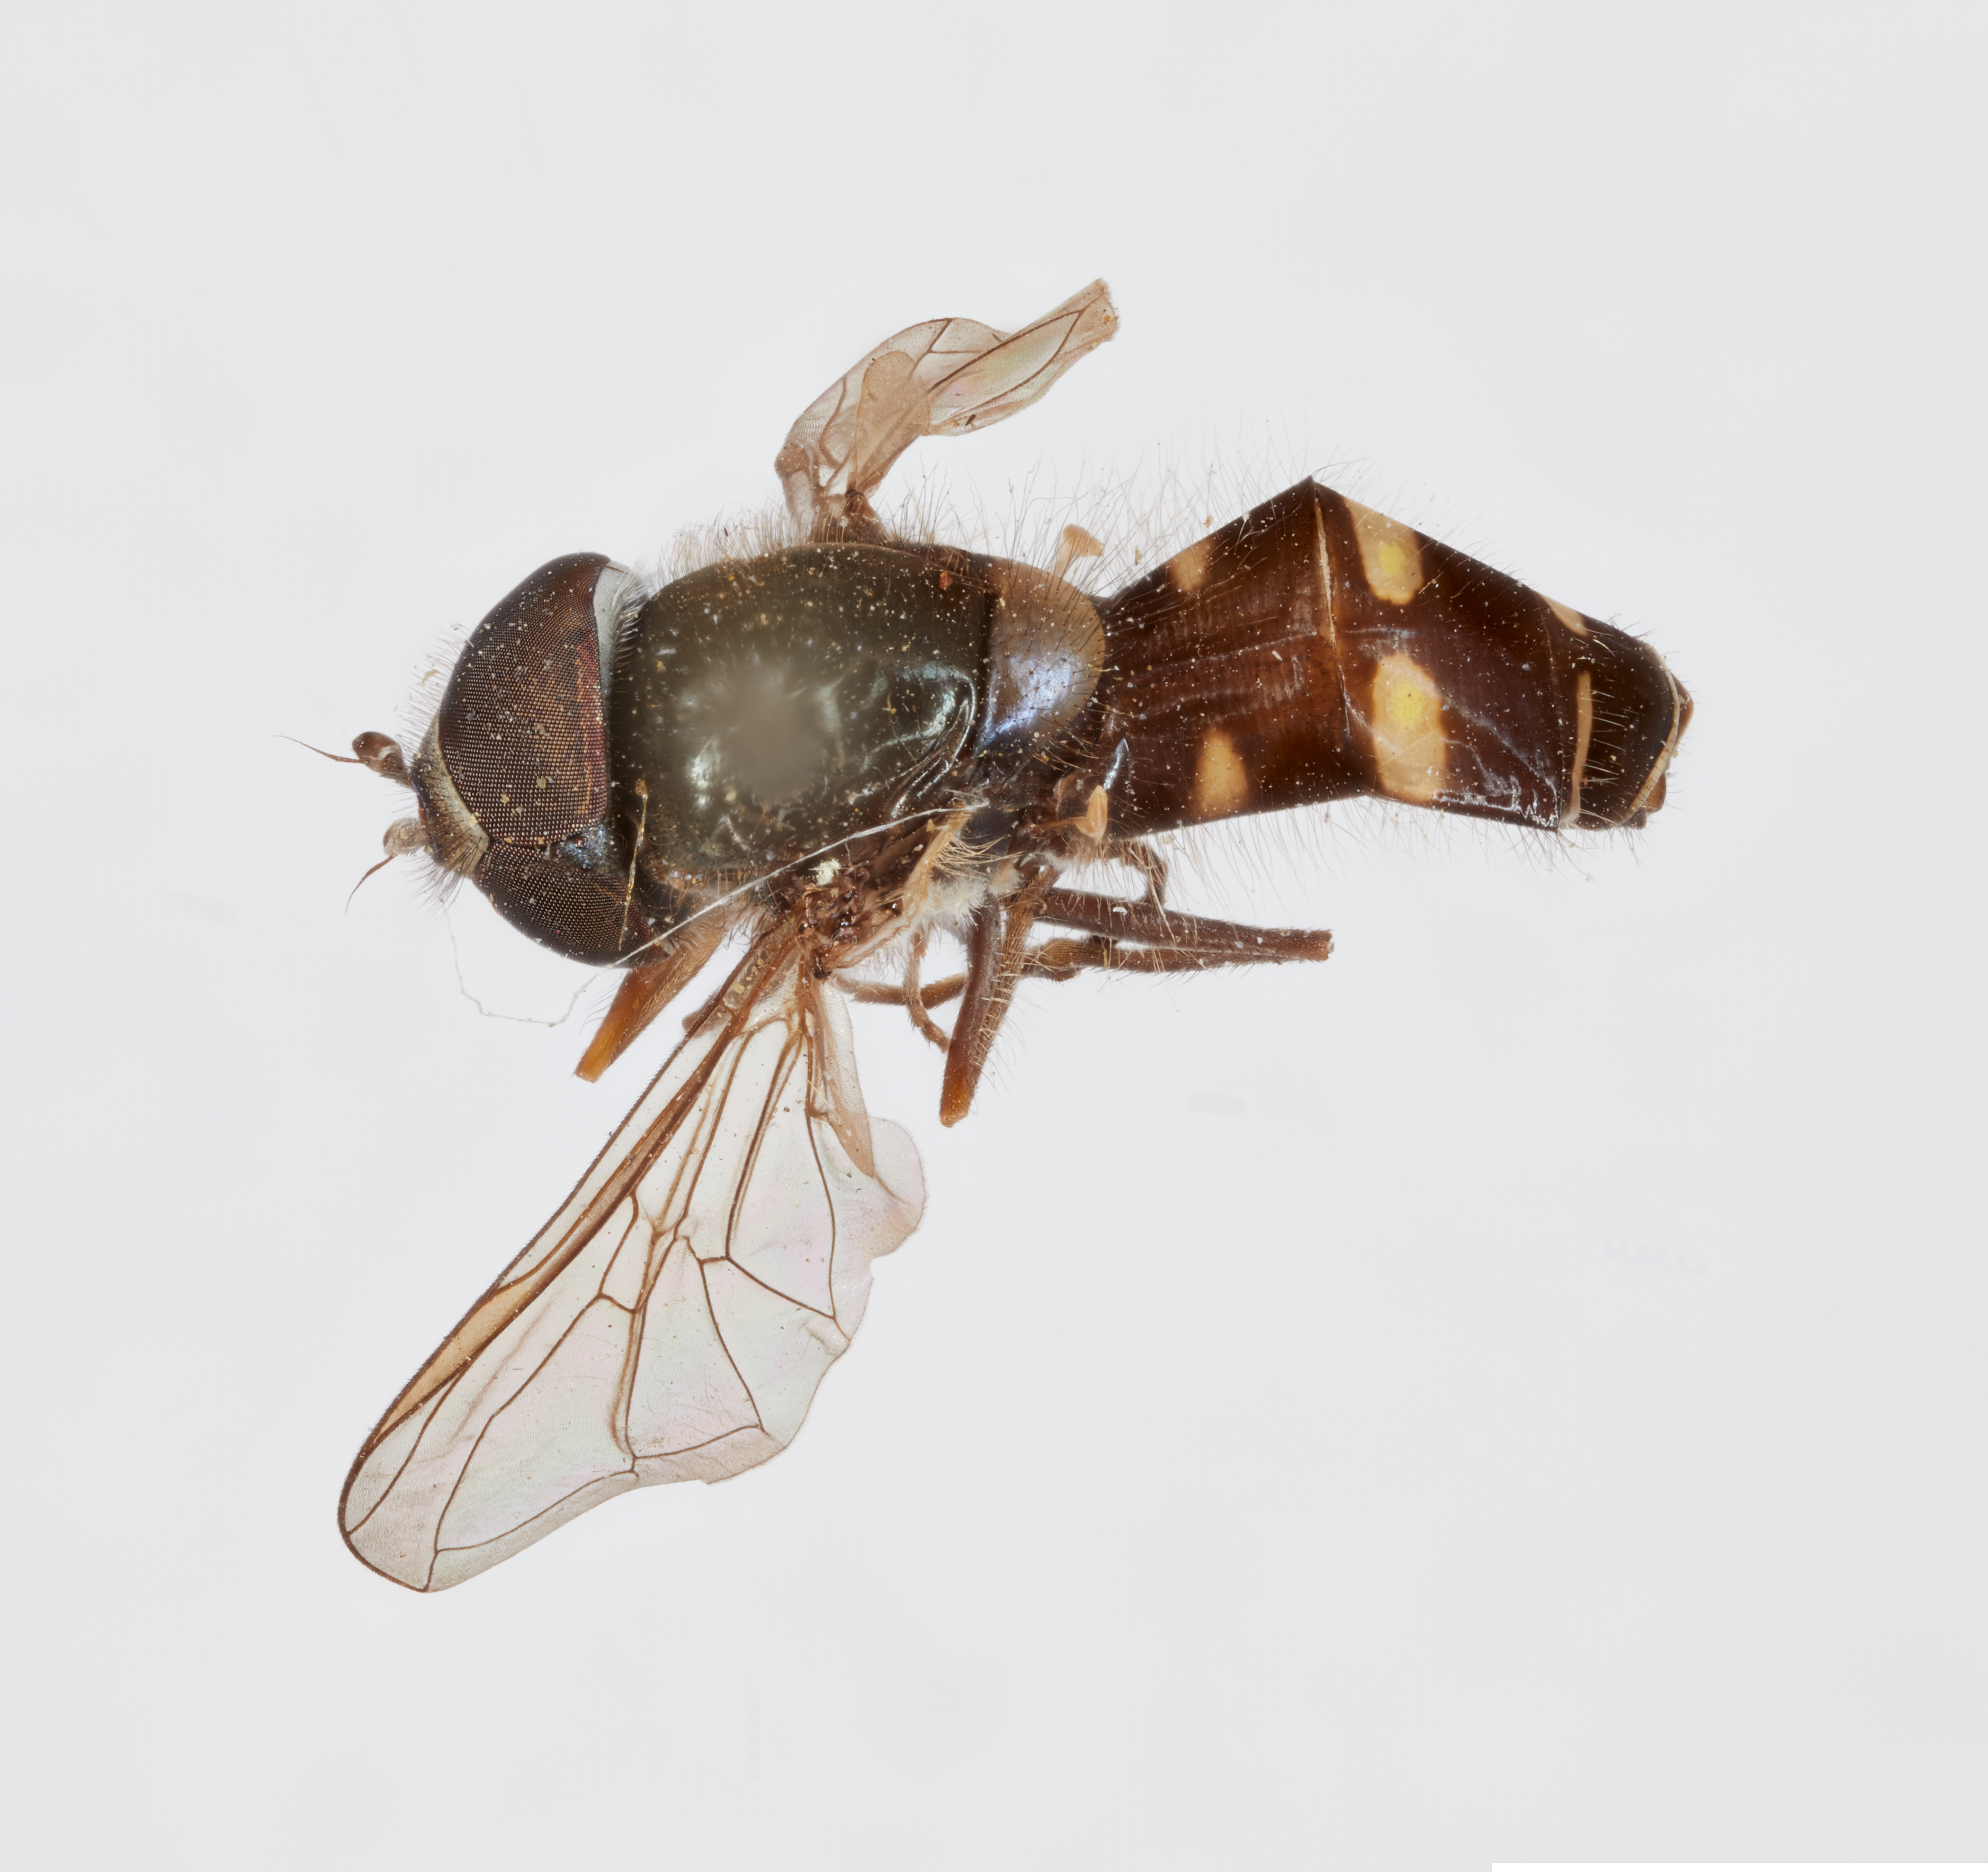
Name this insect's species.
Melanostoma cherokeensis
